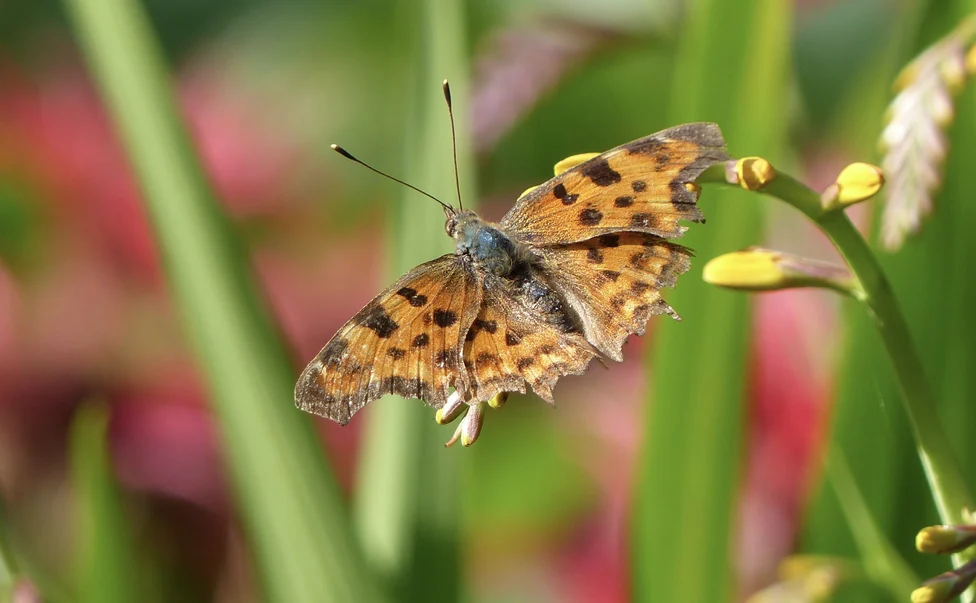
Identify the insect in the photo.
Polygonia c-album
